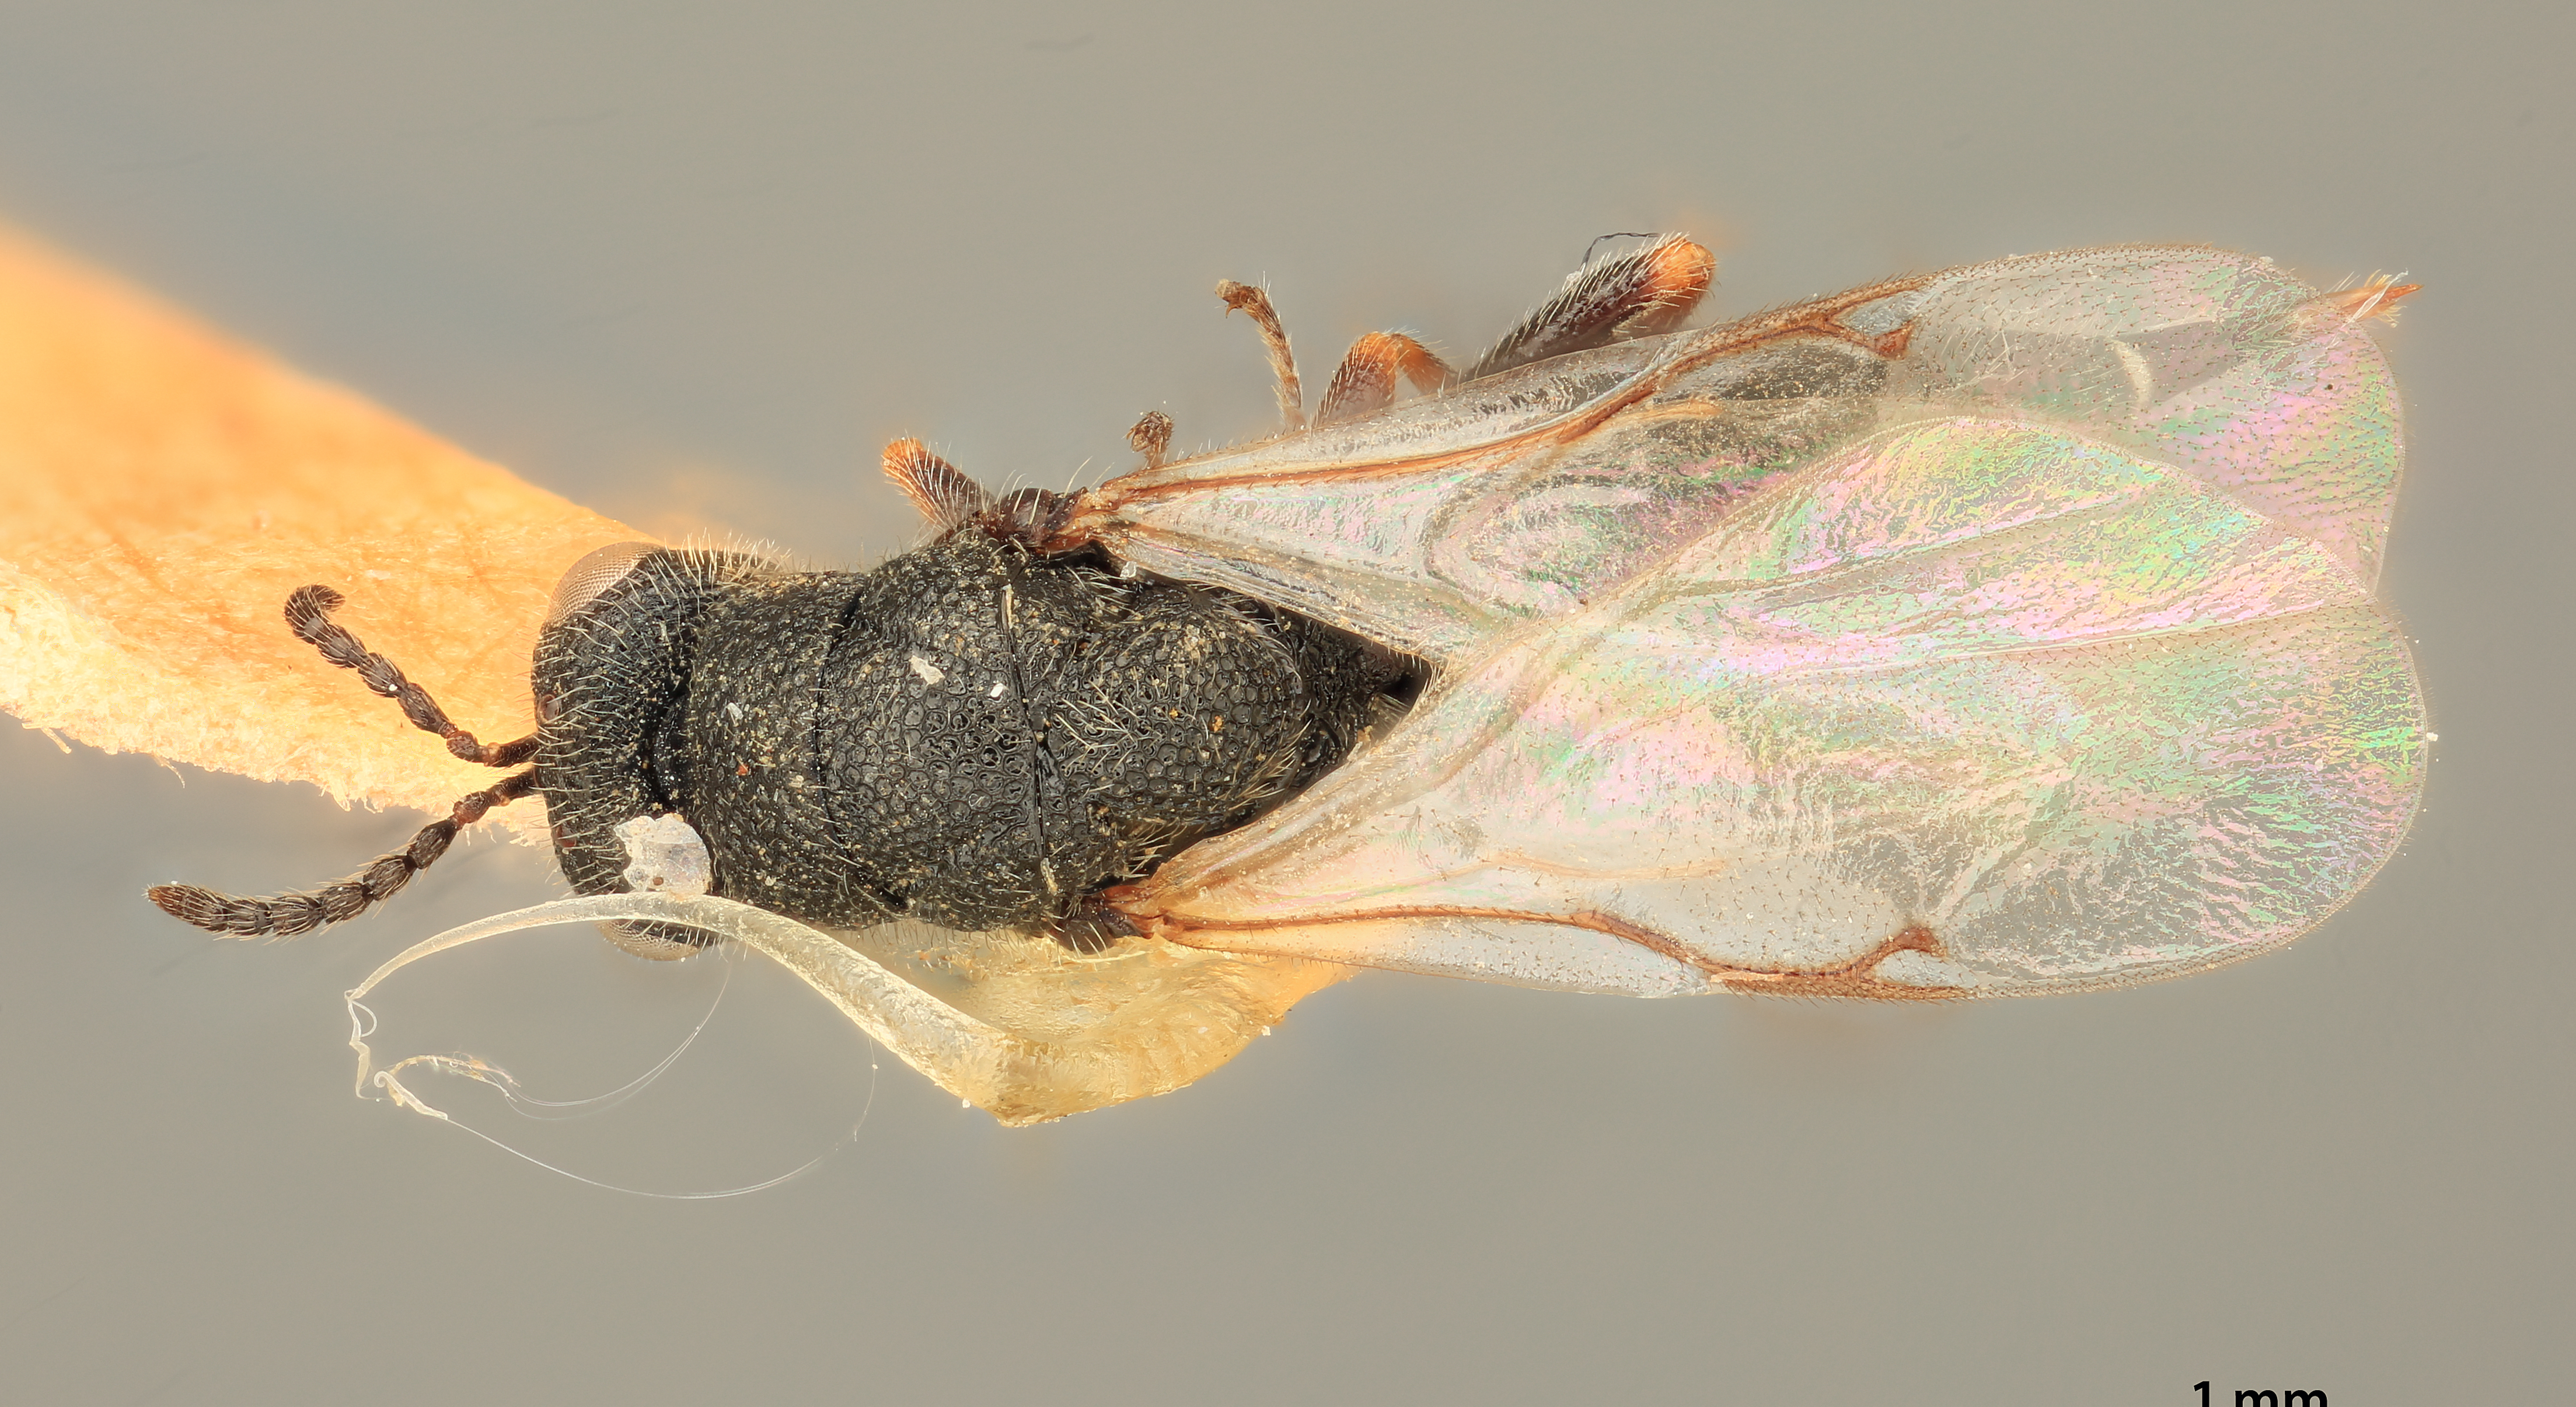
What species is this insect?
Eurytoma pinisilvae
